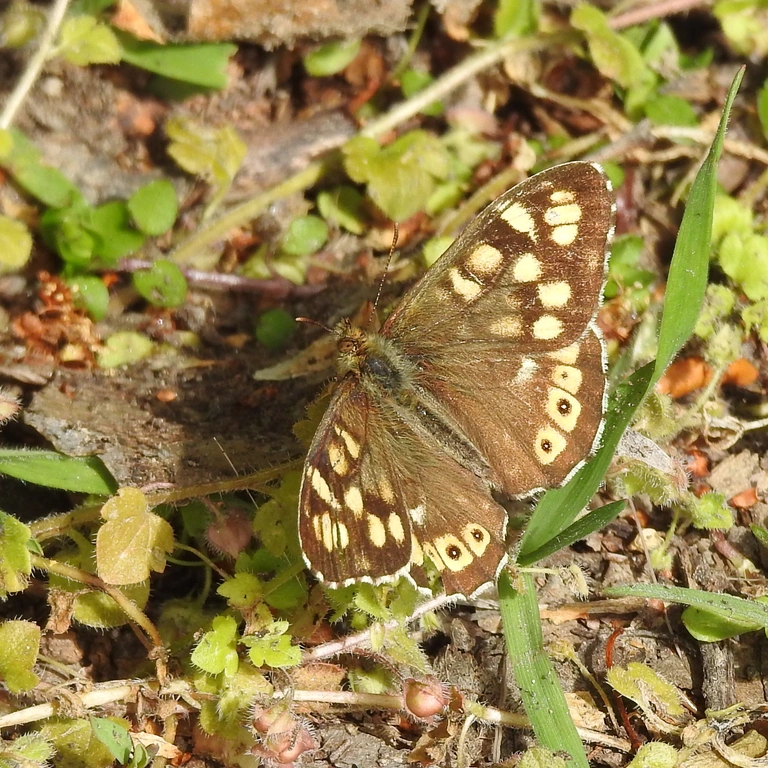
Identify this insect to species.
Pararge aegeria
